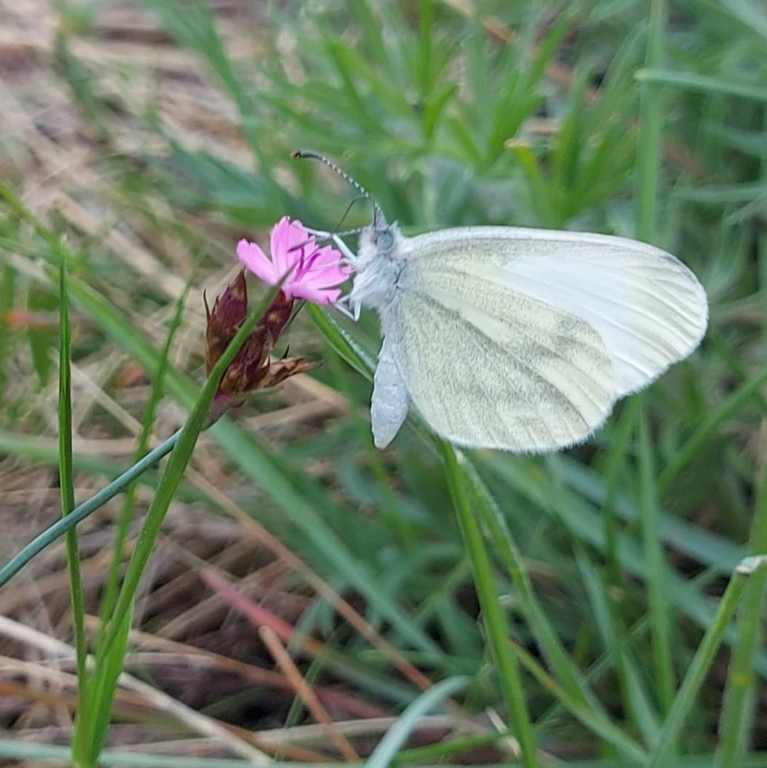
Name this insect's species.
Leptidea sinapis/juvernica
